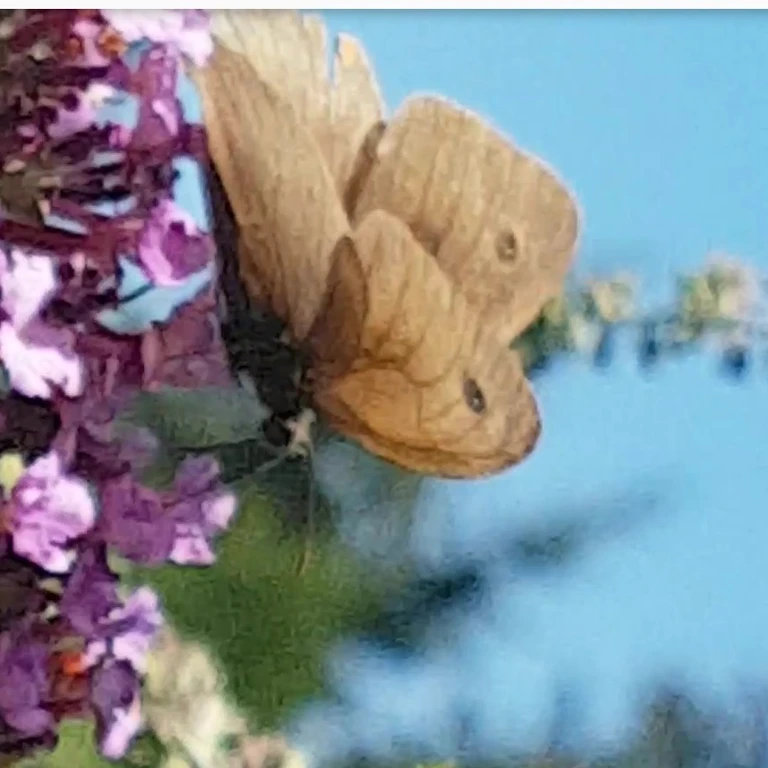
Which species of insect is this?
Maniola jurtina
